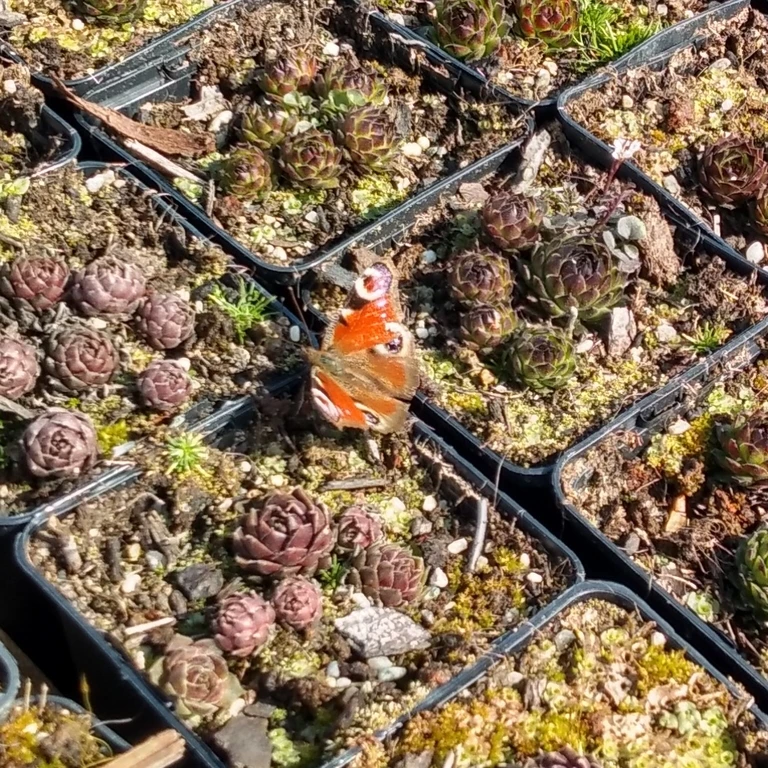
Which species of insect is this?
Aglais io
